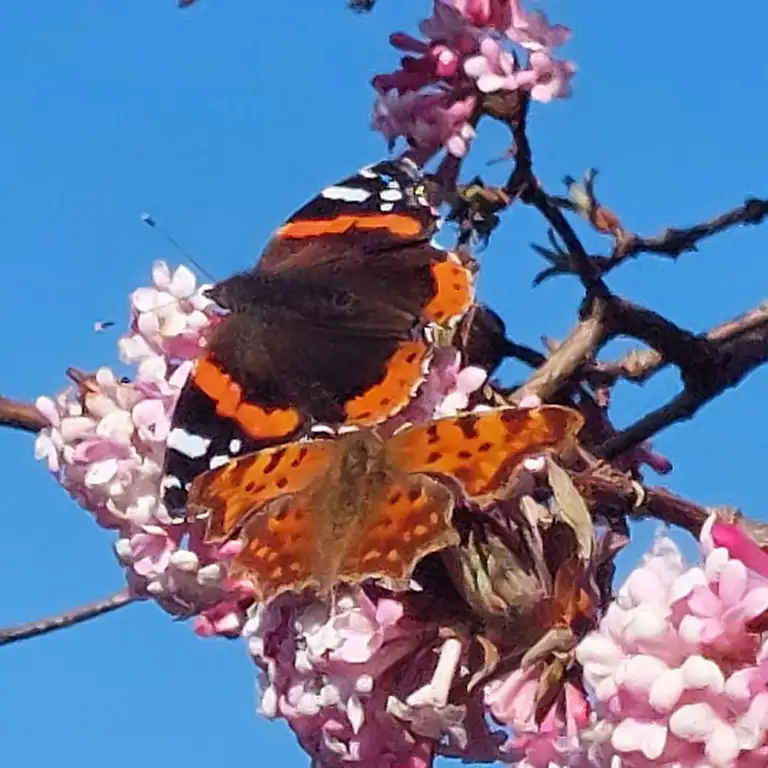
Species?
Polygonia c-album
